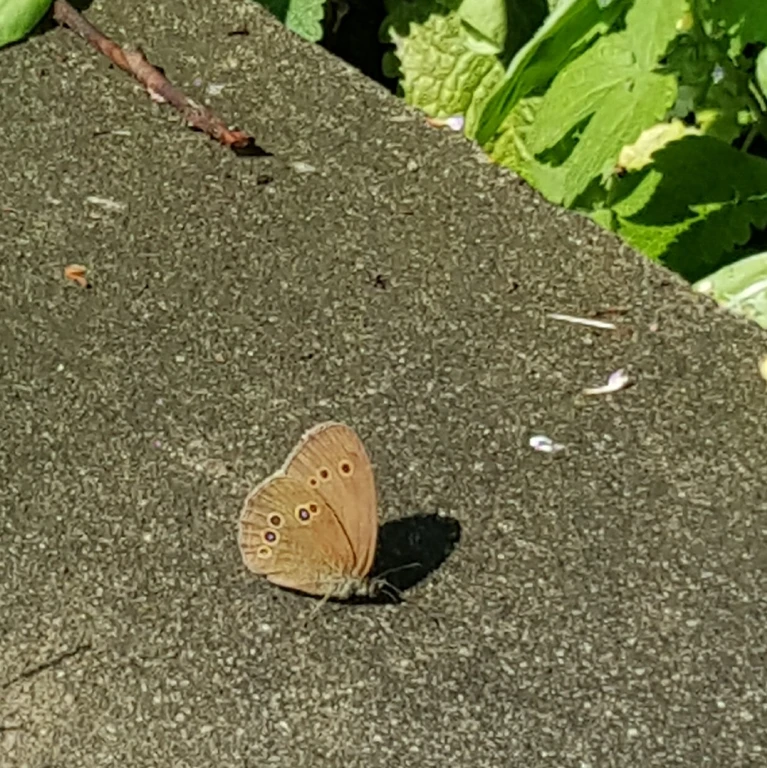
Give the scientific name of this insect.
Aphantopus hyperantus
